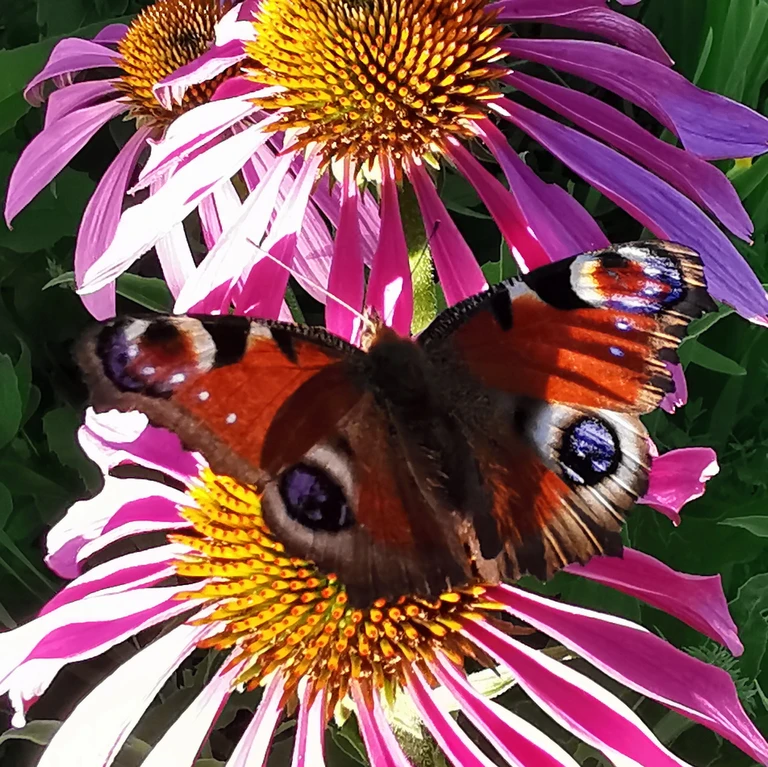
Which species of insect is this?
Aglais io
